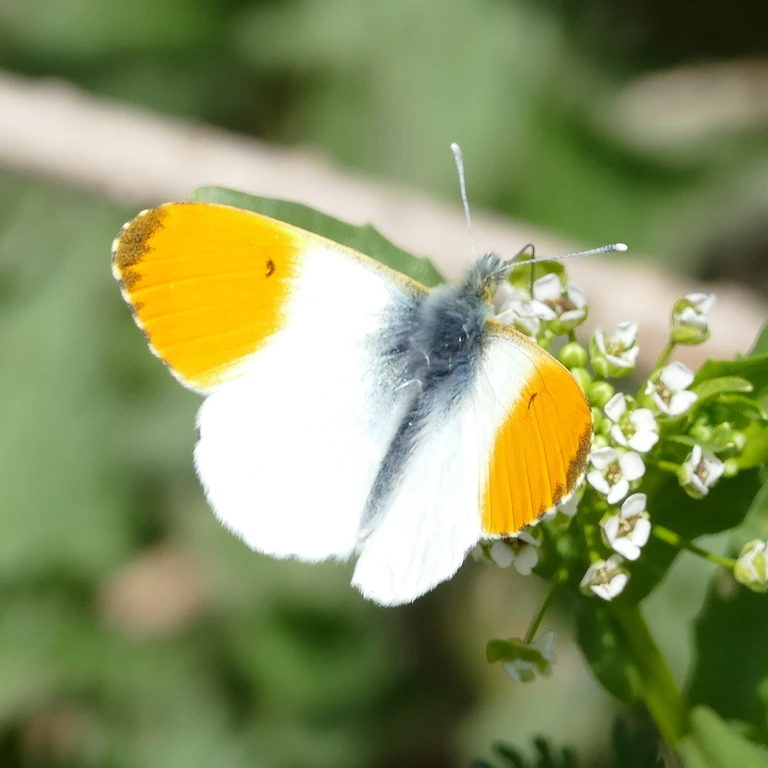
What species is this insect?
Anthocharis cardamines
